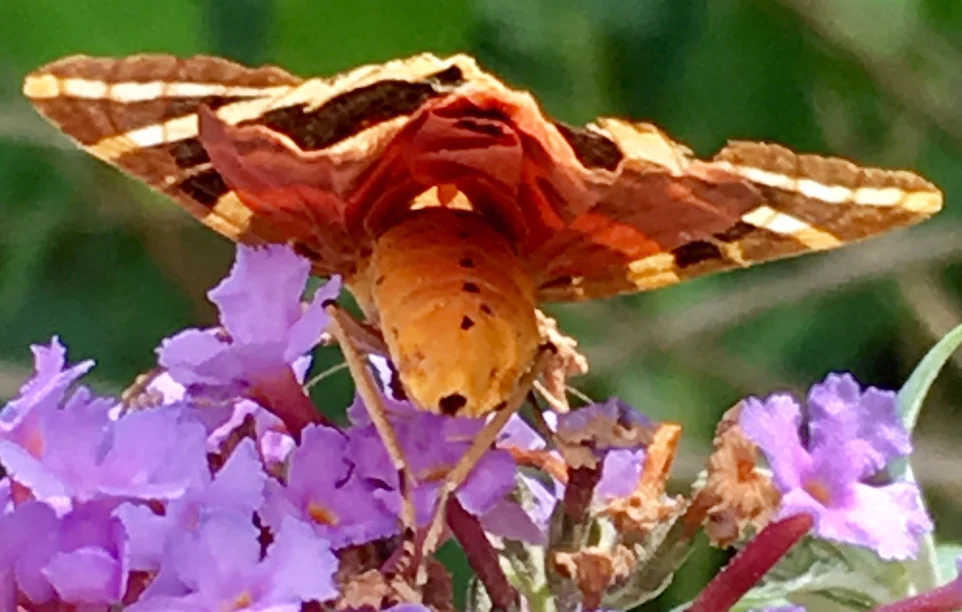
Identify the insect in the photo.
Euplagia quadripunctaria
